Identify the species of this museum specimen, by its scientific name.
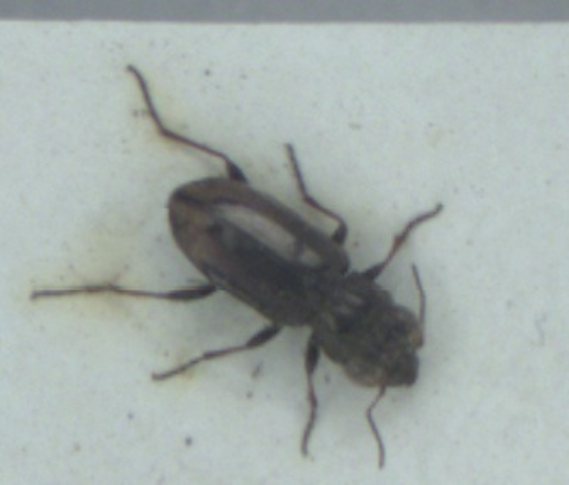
Notiophilus biguttatus
